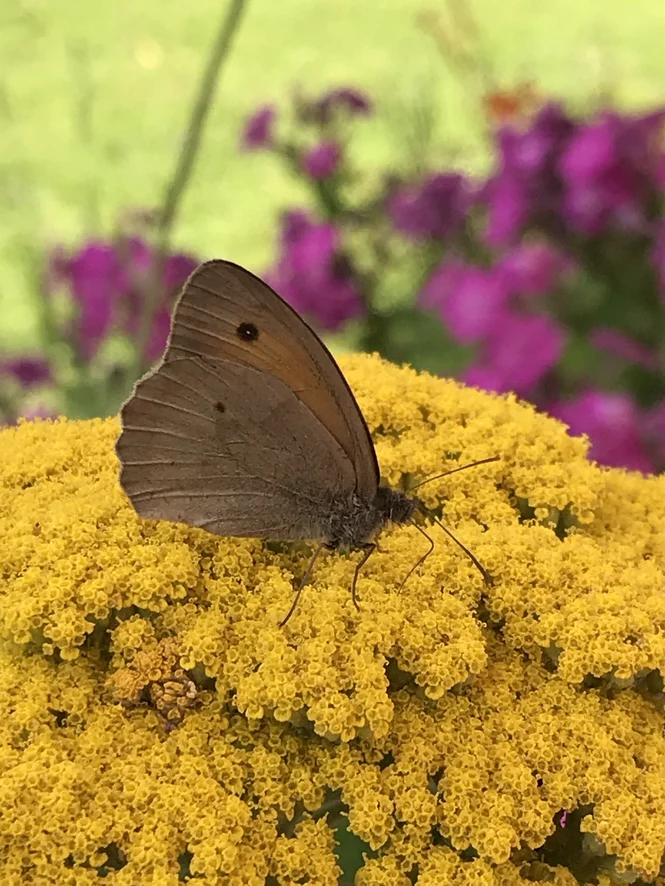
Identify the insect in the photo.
Maniola jurtina
